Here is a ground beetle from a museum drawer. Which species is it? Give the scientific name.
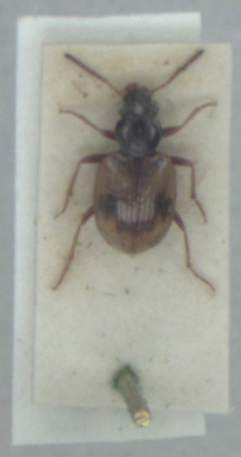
Bembidion pallidipenne
